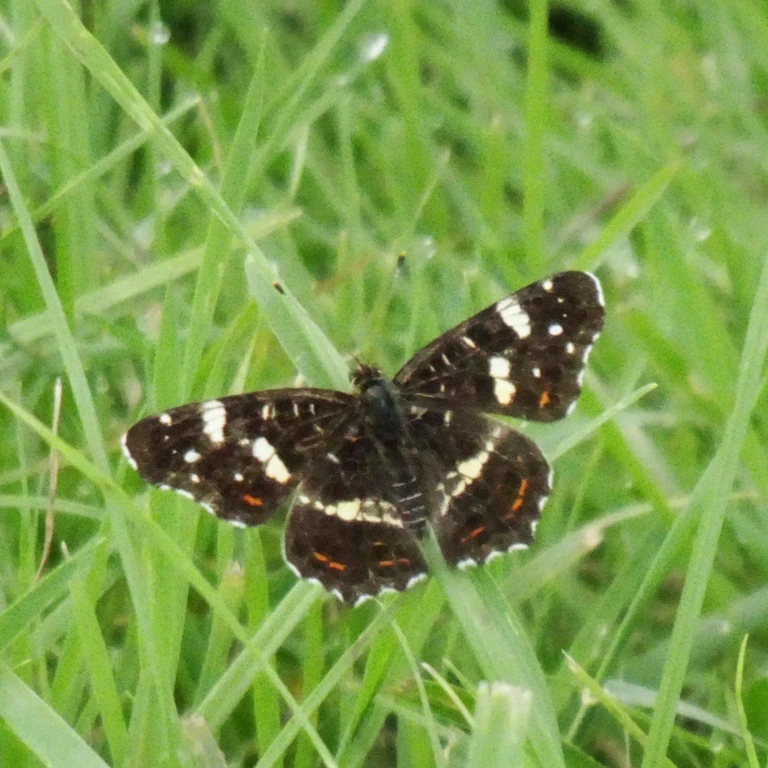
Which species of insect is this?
Araschnia levana
